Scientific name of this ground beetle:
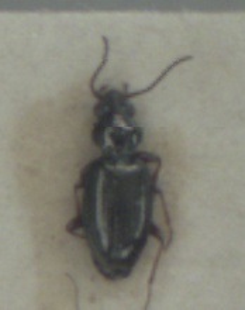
Bembidion lampros
